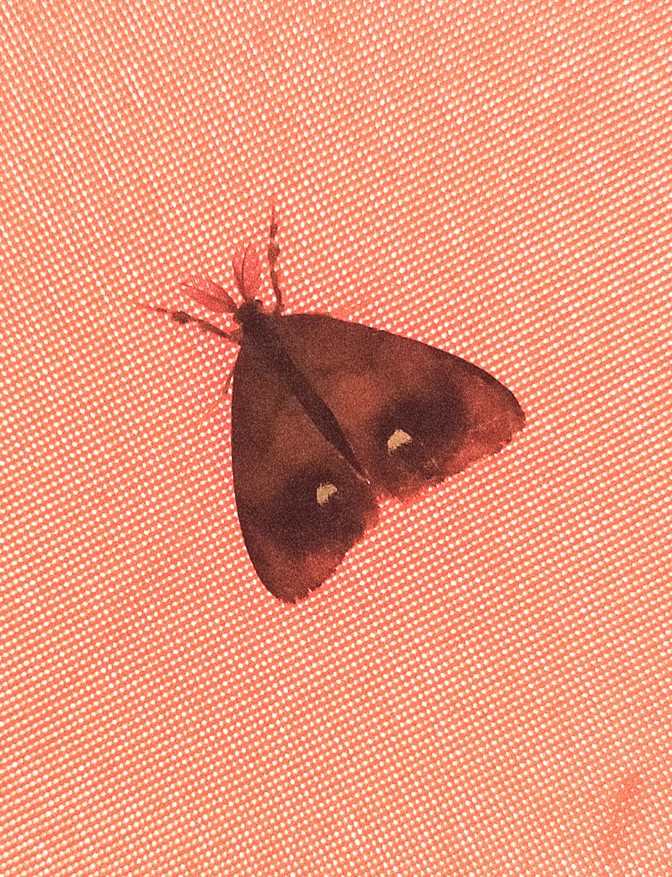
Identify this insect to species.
Orgyia antiqua
